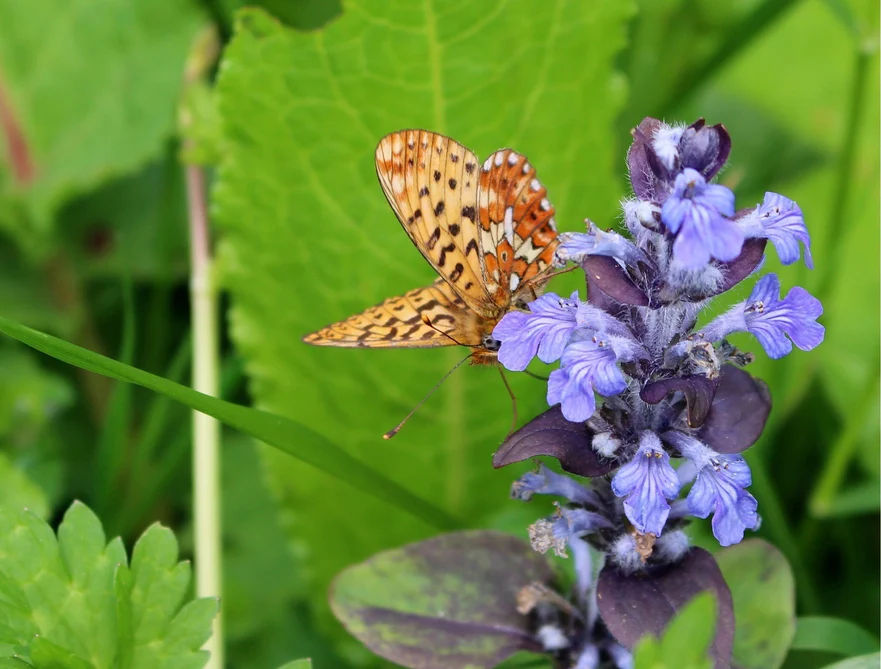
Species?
Boloria euphrosyne (also Clossiana euphrosyne)
